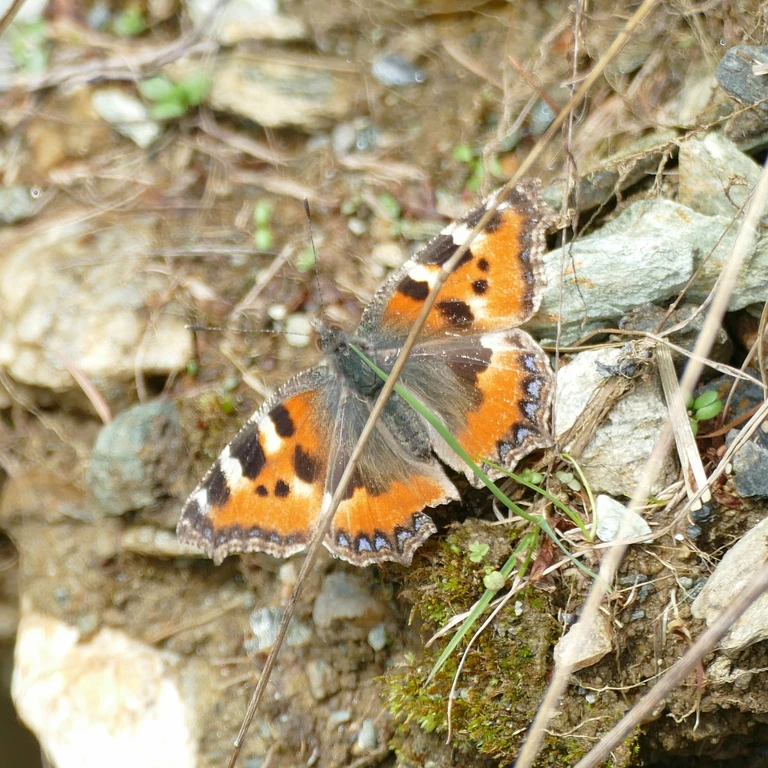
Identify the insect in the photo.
Aglais urticae
